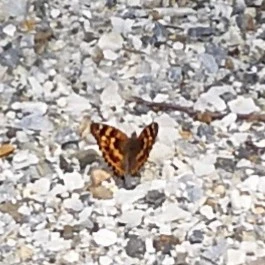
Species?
Apatura ilia
